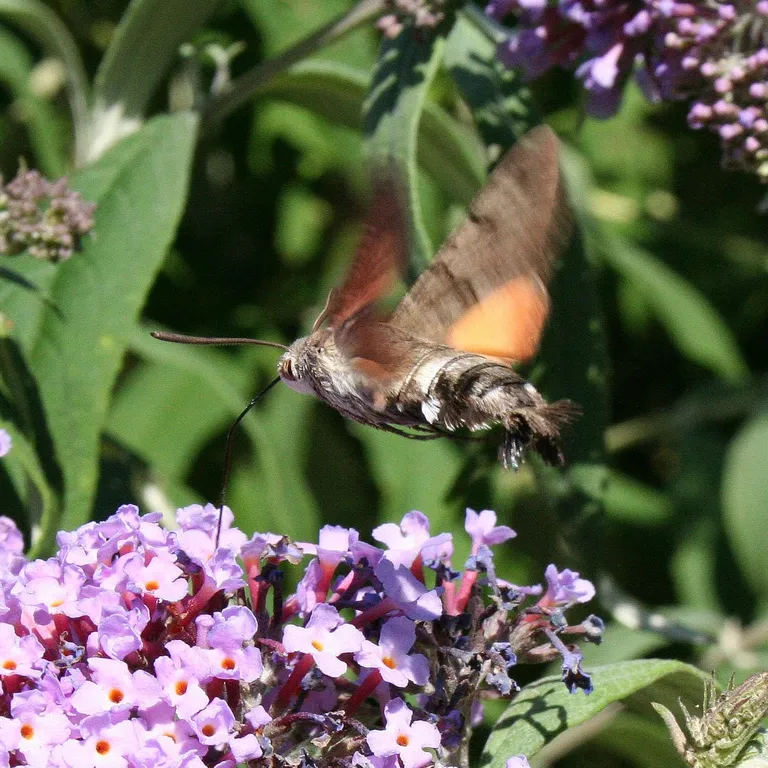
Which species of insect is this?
Macroglossum stellatarum
